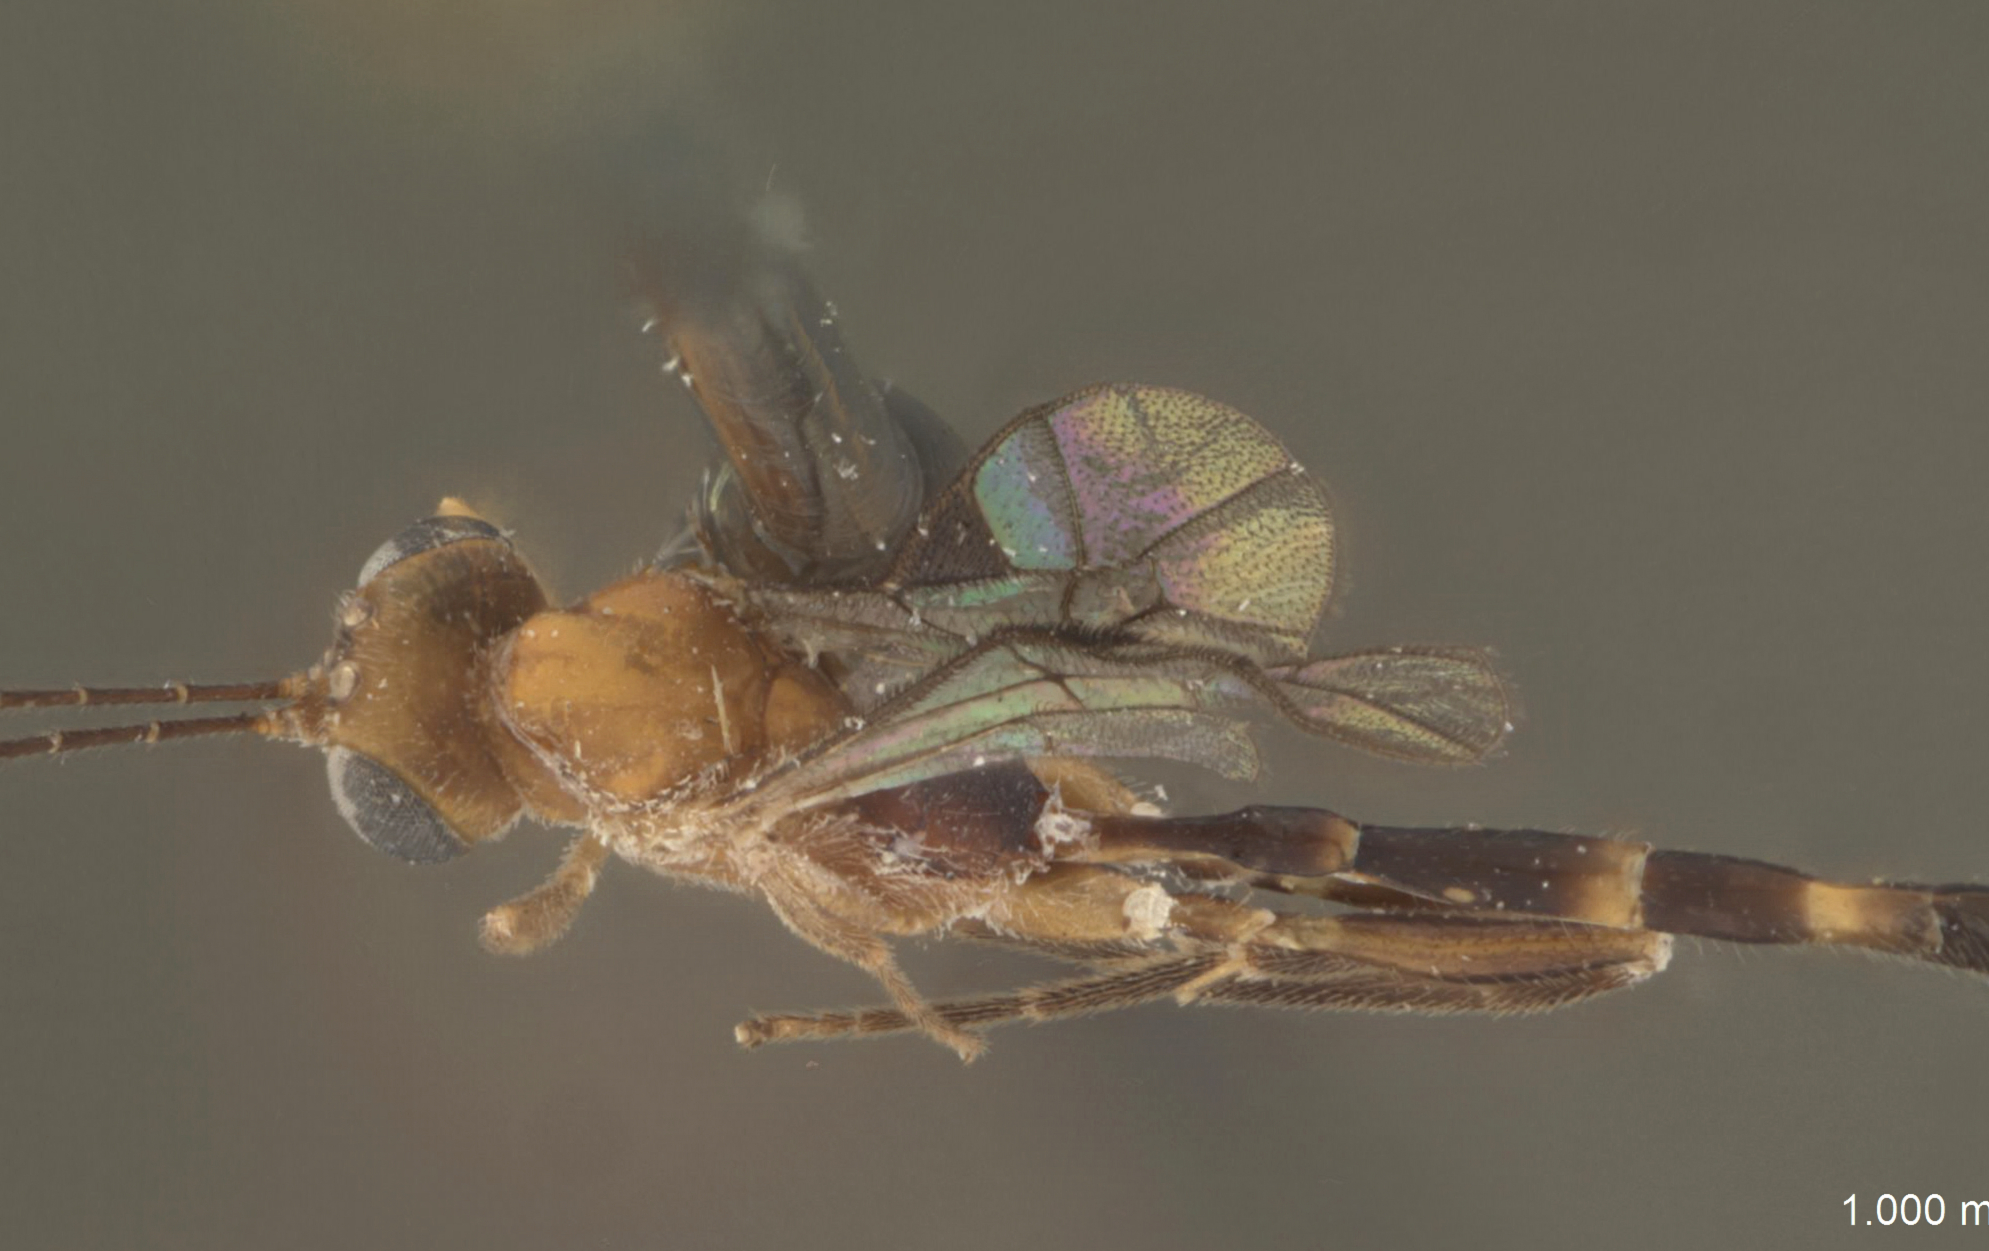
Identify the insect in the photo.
Xiphosomella crassipes
